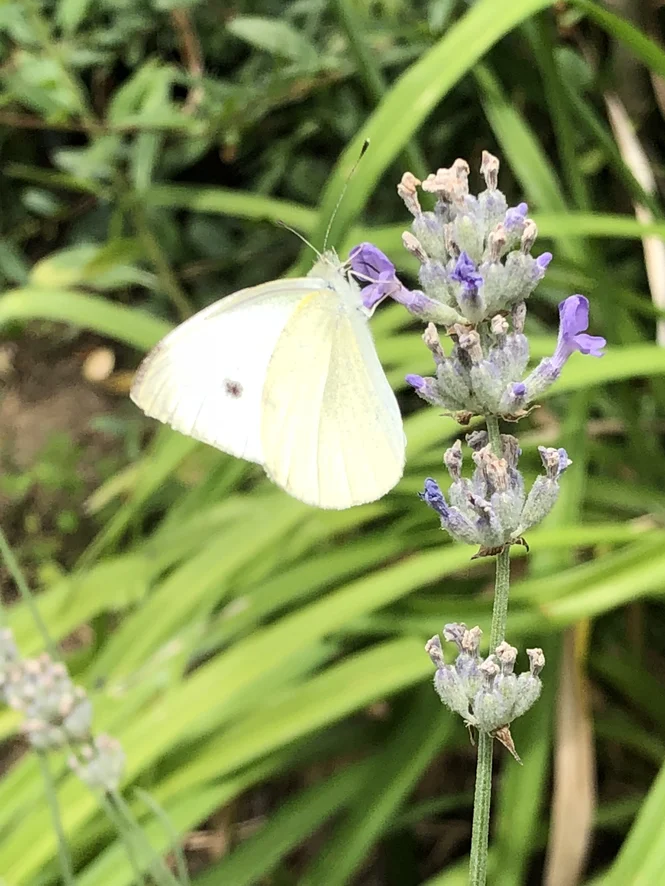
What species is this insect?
Pieris rapae
